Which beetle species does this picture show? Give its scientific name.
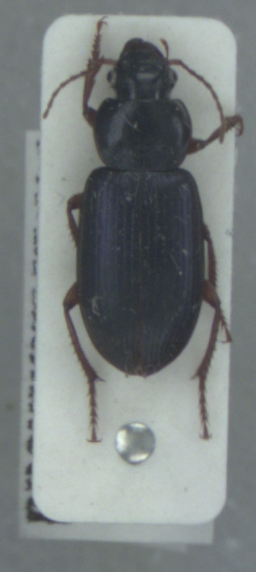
Ophonus ardosiacus
